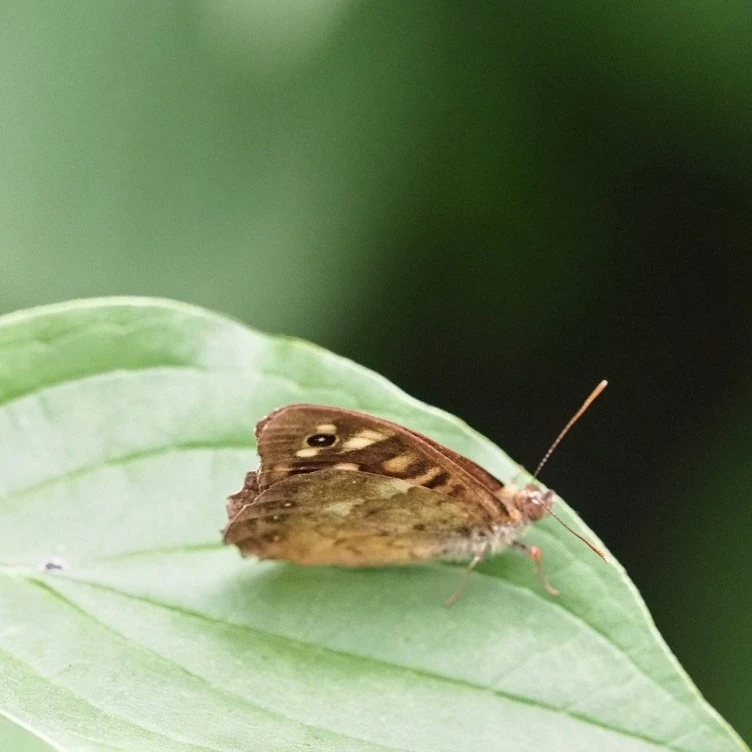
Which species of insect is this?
Pararge aegeria
